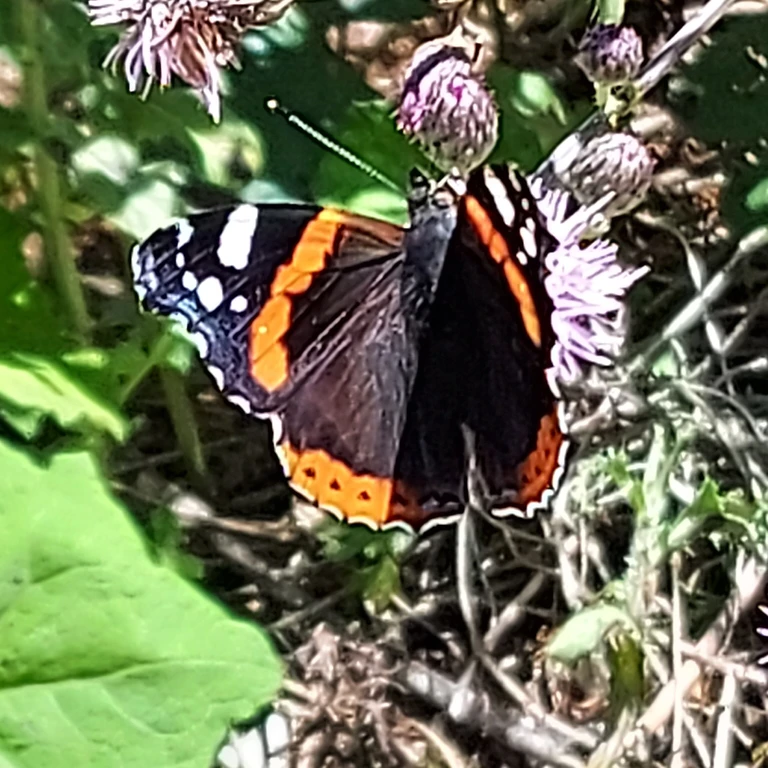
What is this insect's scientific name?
Vanessa atalanta
